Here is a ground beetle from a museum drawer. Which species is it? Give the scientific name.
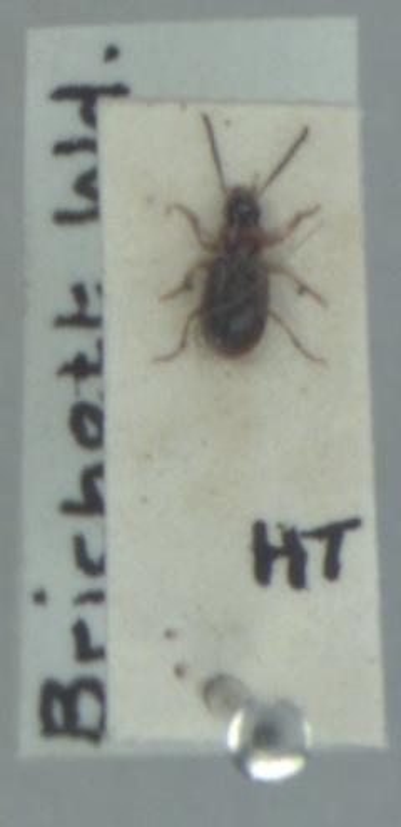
Acupalpus dubius
